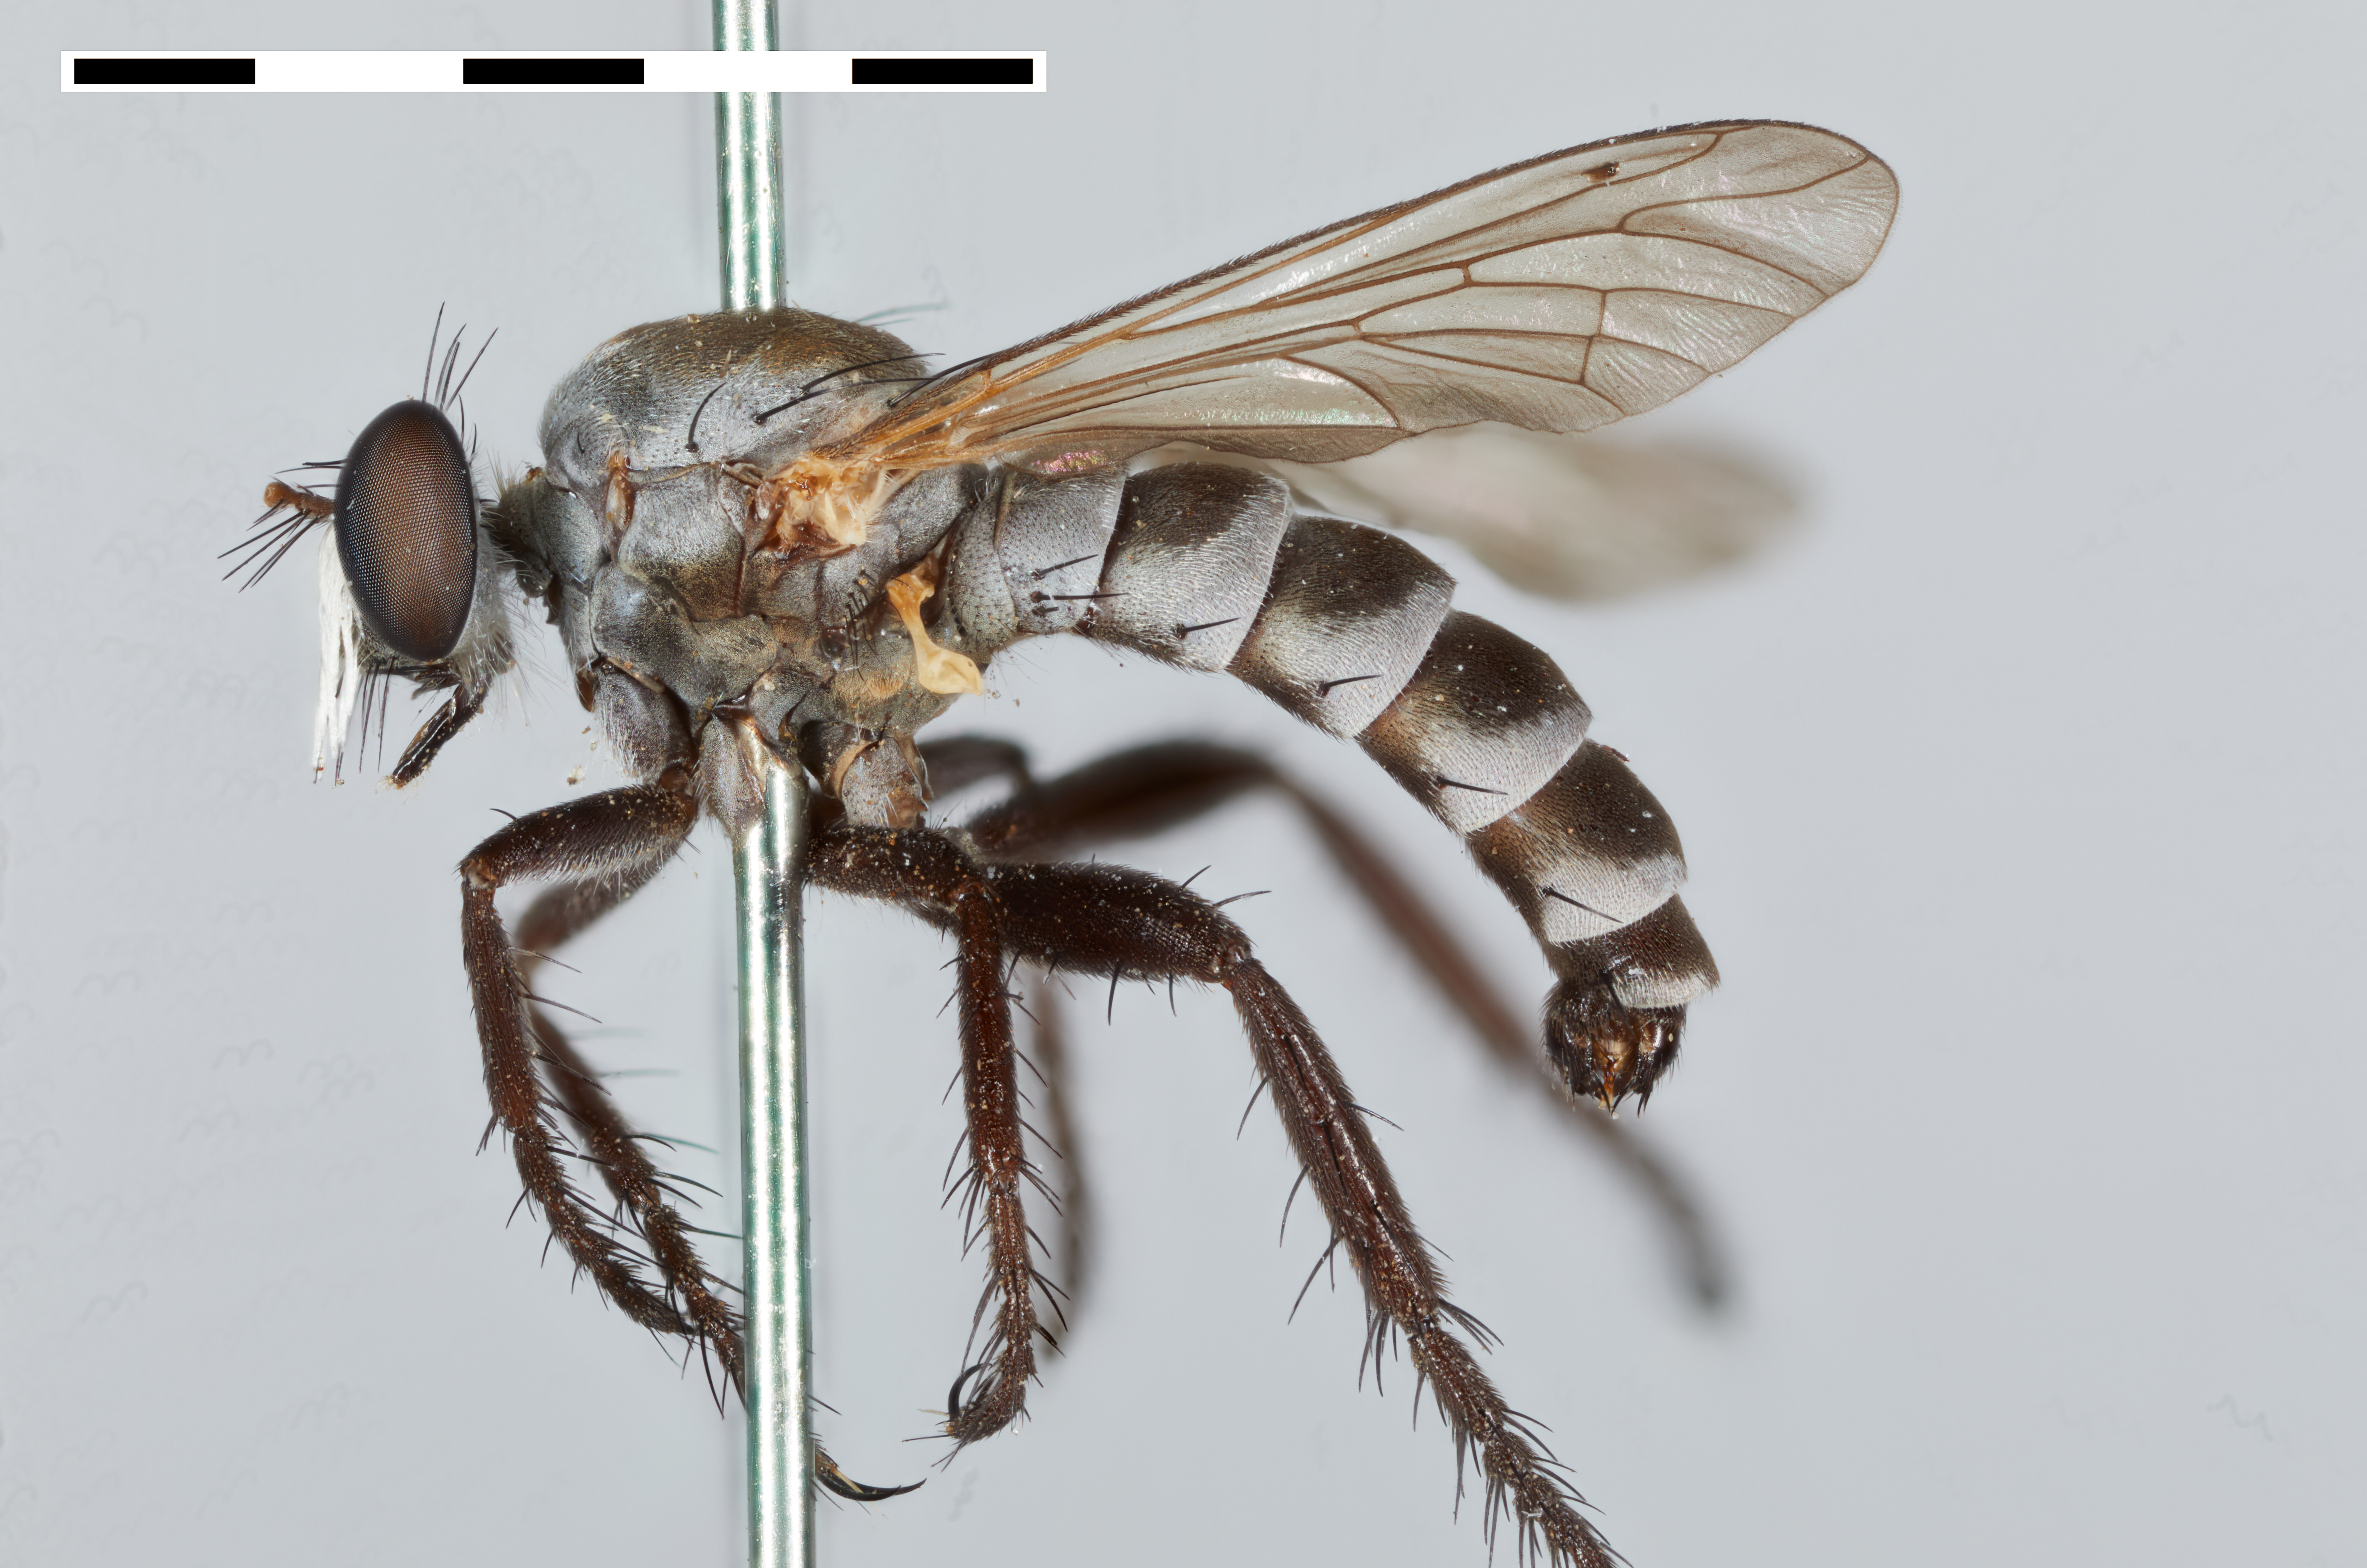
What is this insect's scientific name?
Anypodetus londti
